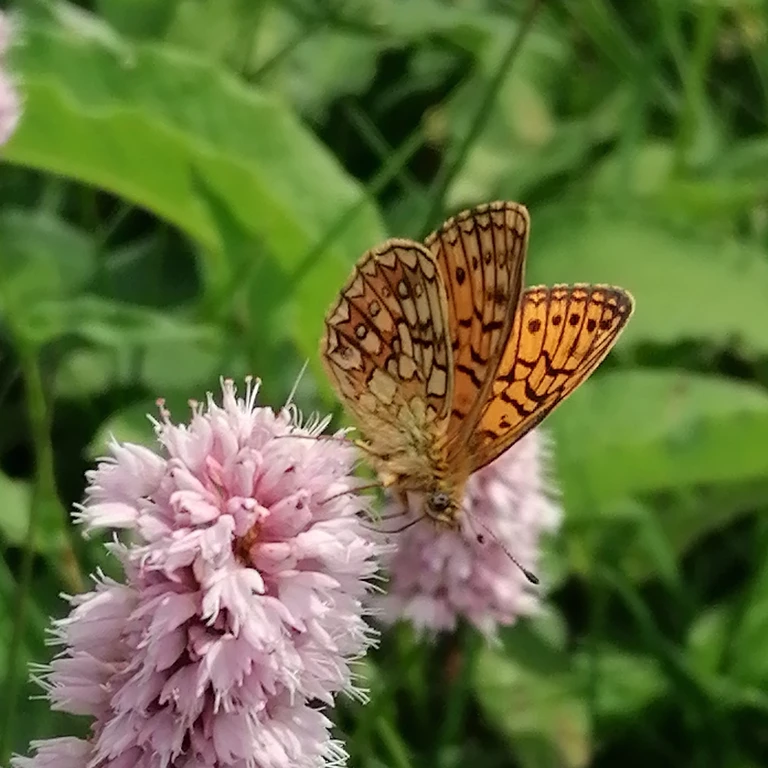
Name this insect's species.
Boloria eunomia
